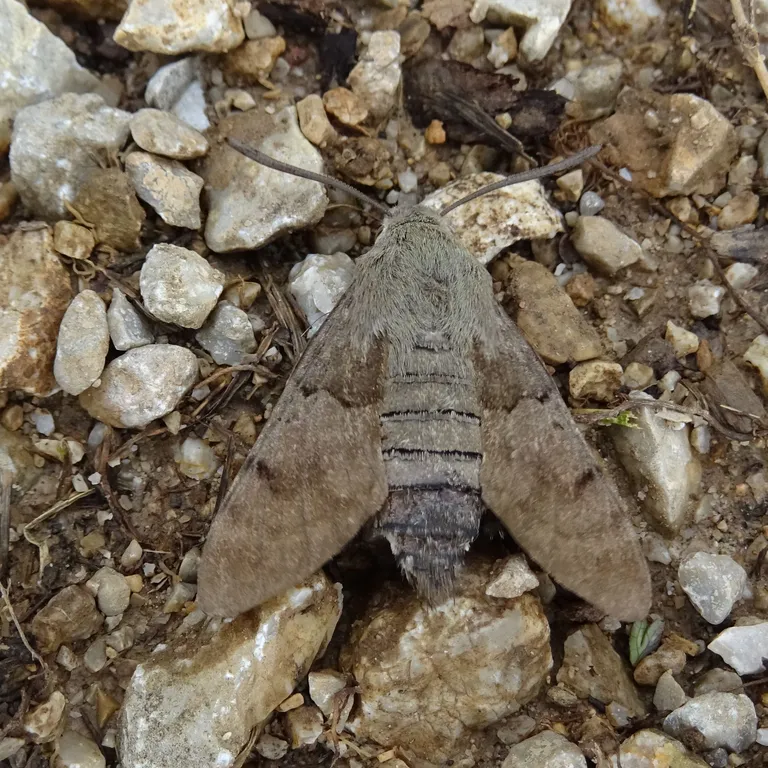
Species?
Macroglossum stellatarum
